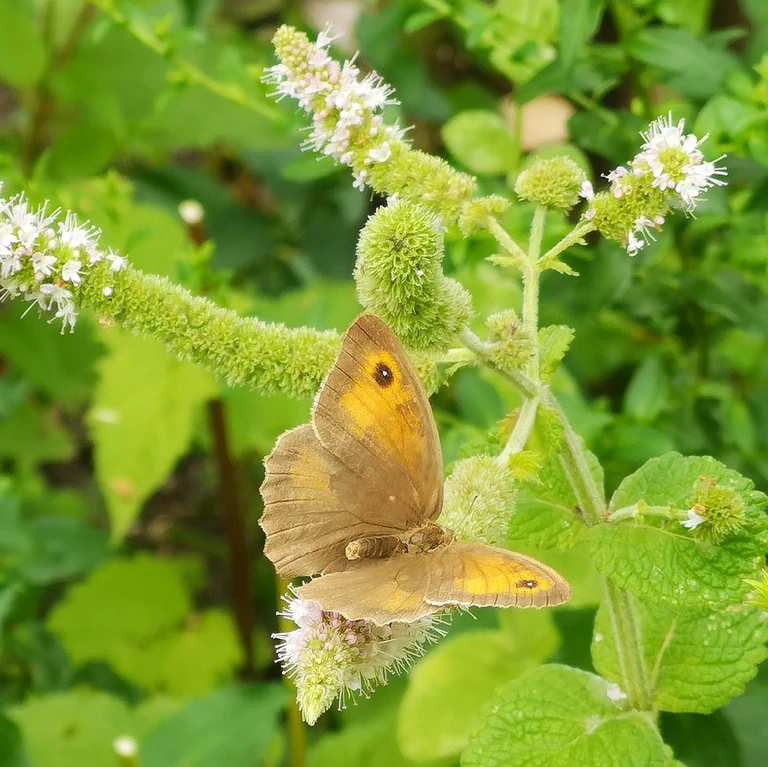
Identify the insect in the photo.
Maniola jurtina
